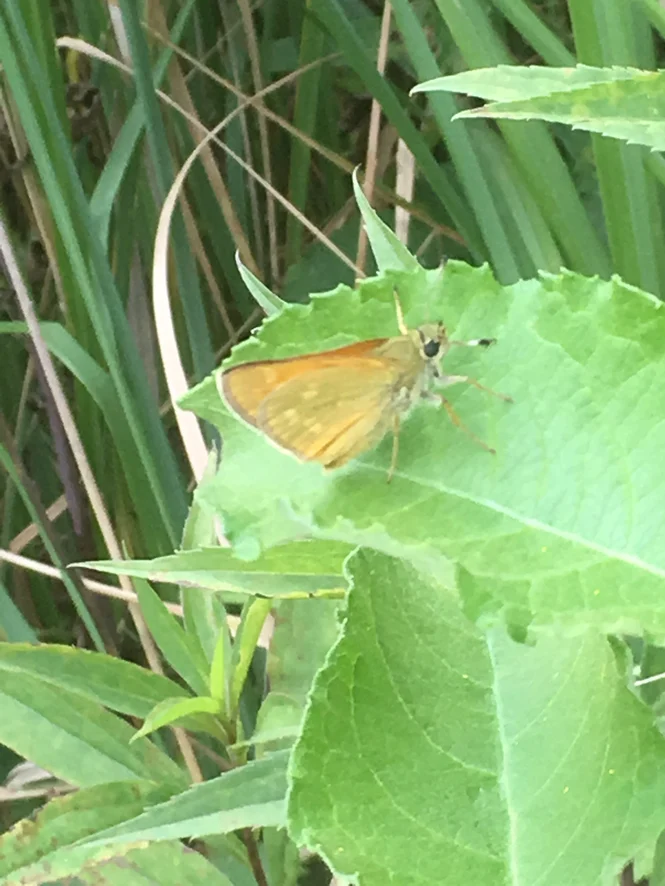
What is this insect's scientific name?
Ochlodes sylvanus (also Ochlodes venata)
